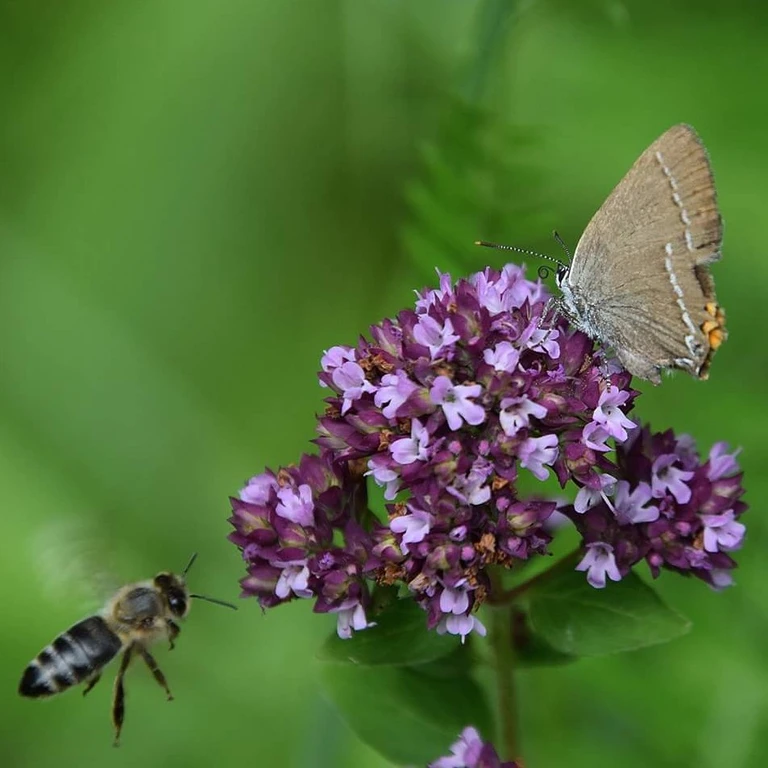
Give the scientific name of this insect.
Satyrium spini (also Tuttiola spini)
